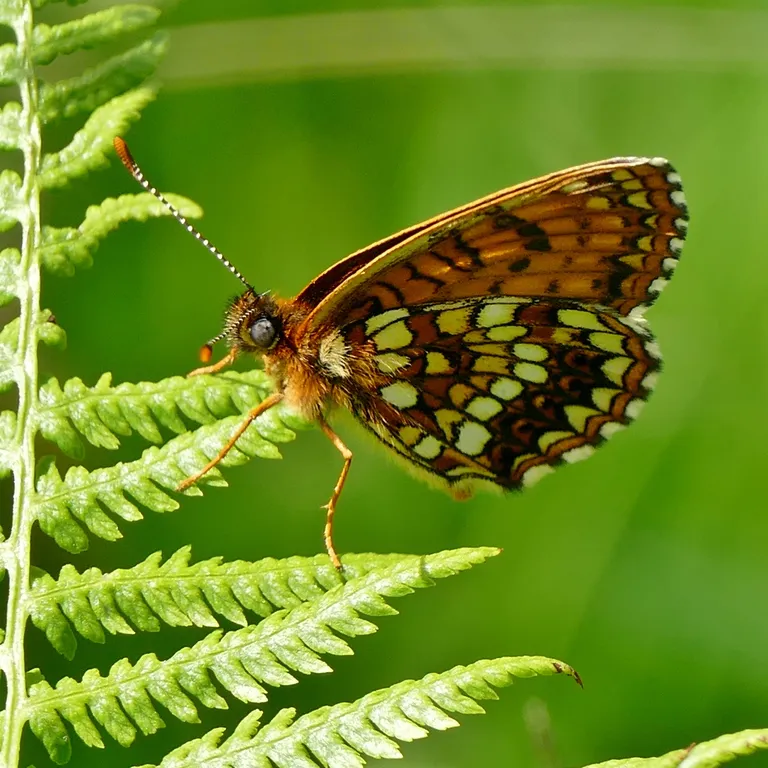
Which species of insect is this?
Melitaea diamina
